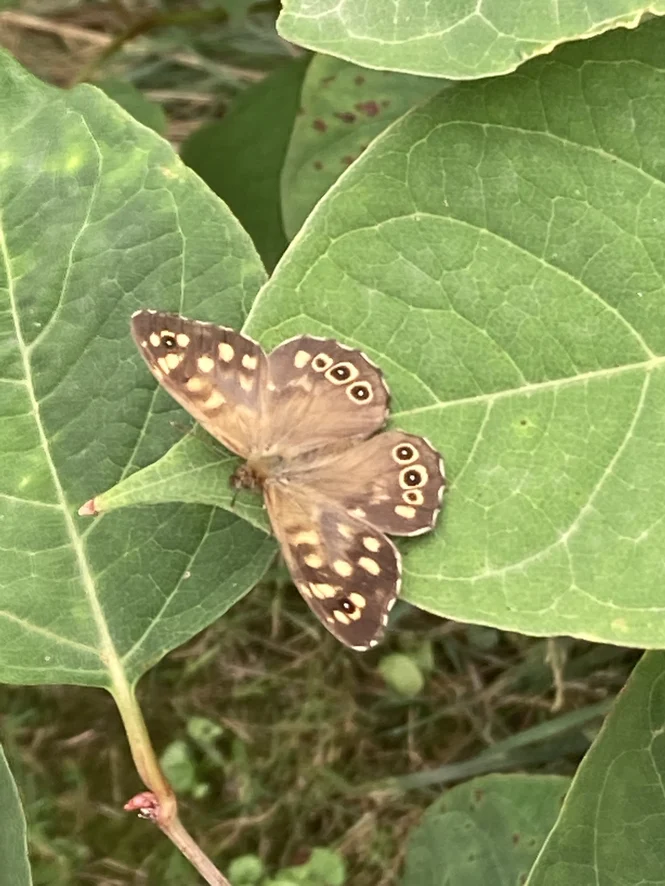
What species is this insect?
Pararge aegeria
